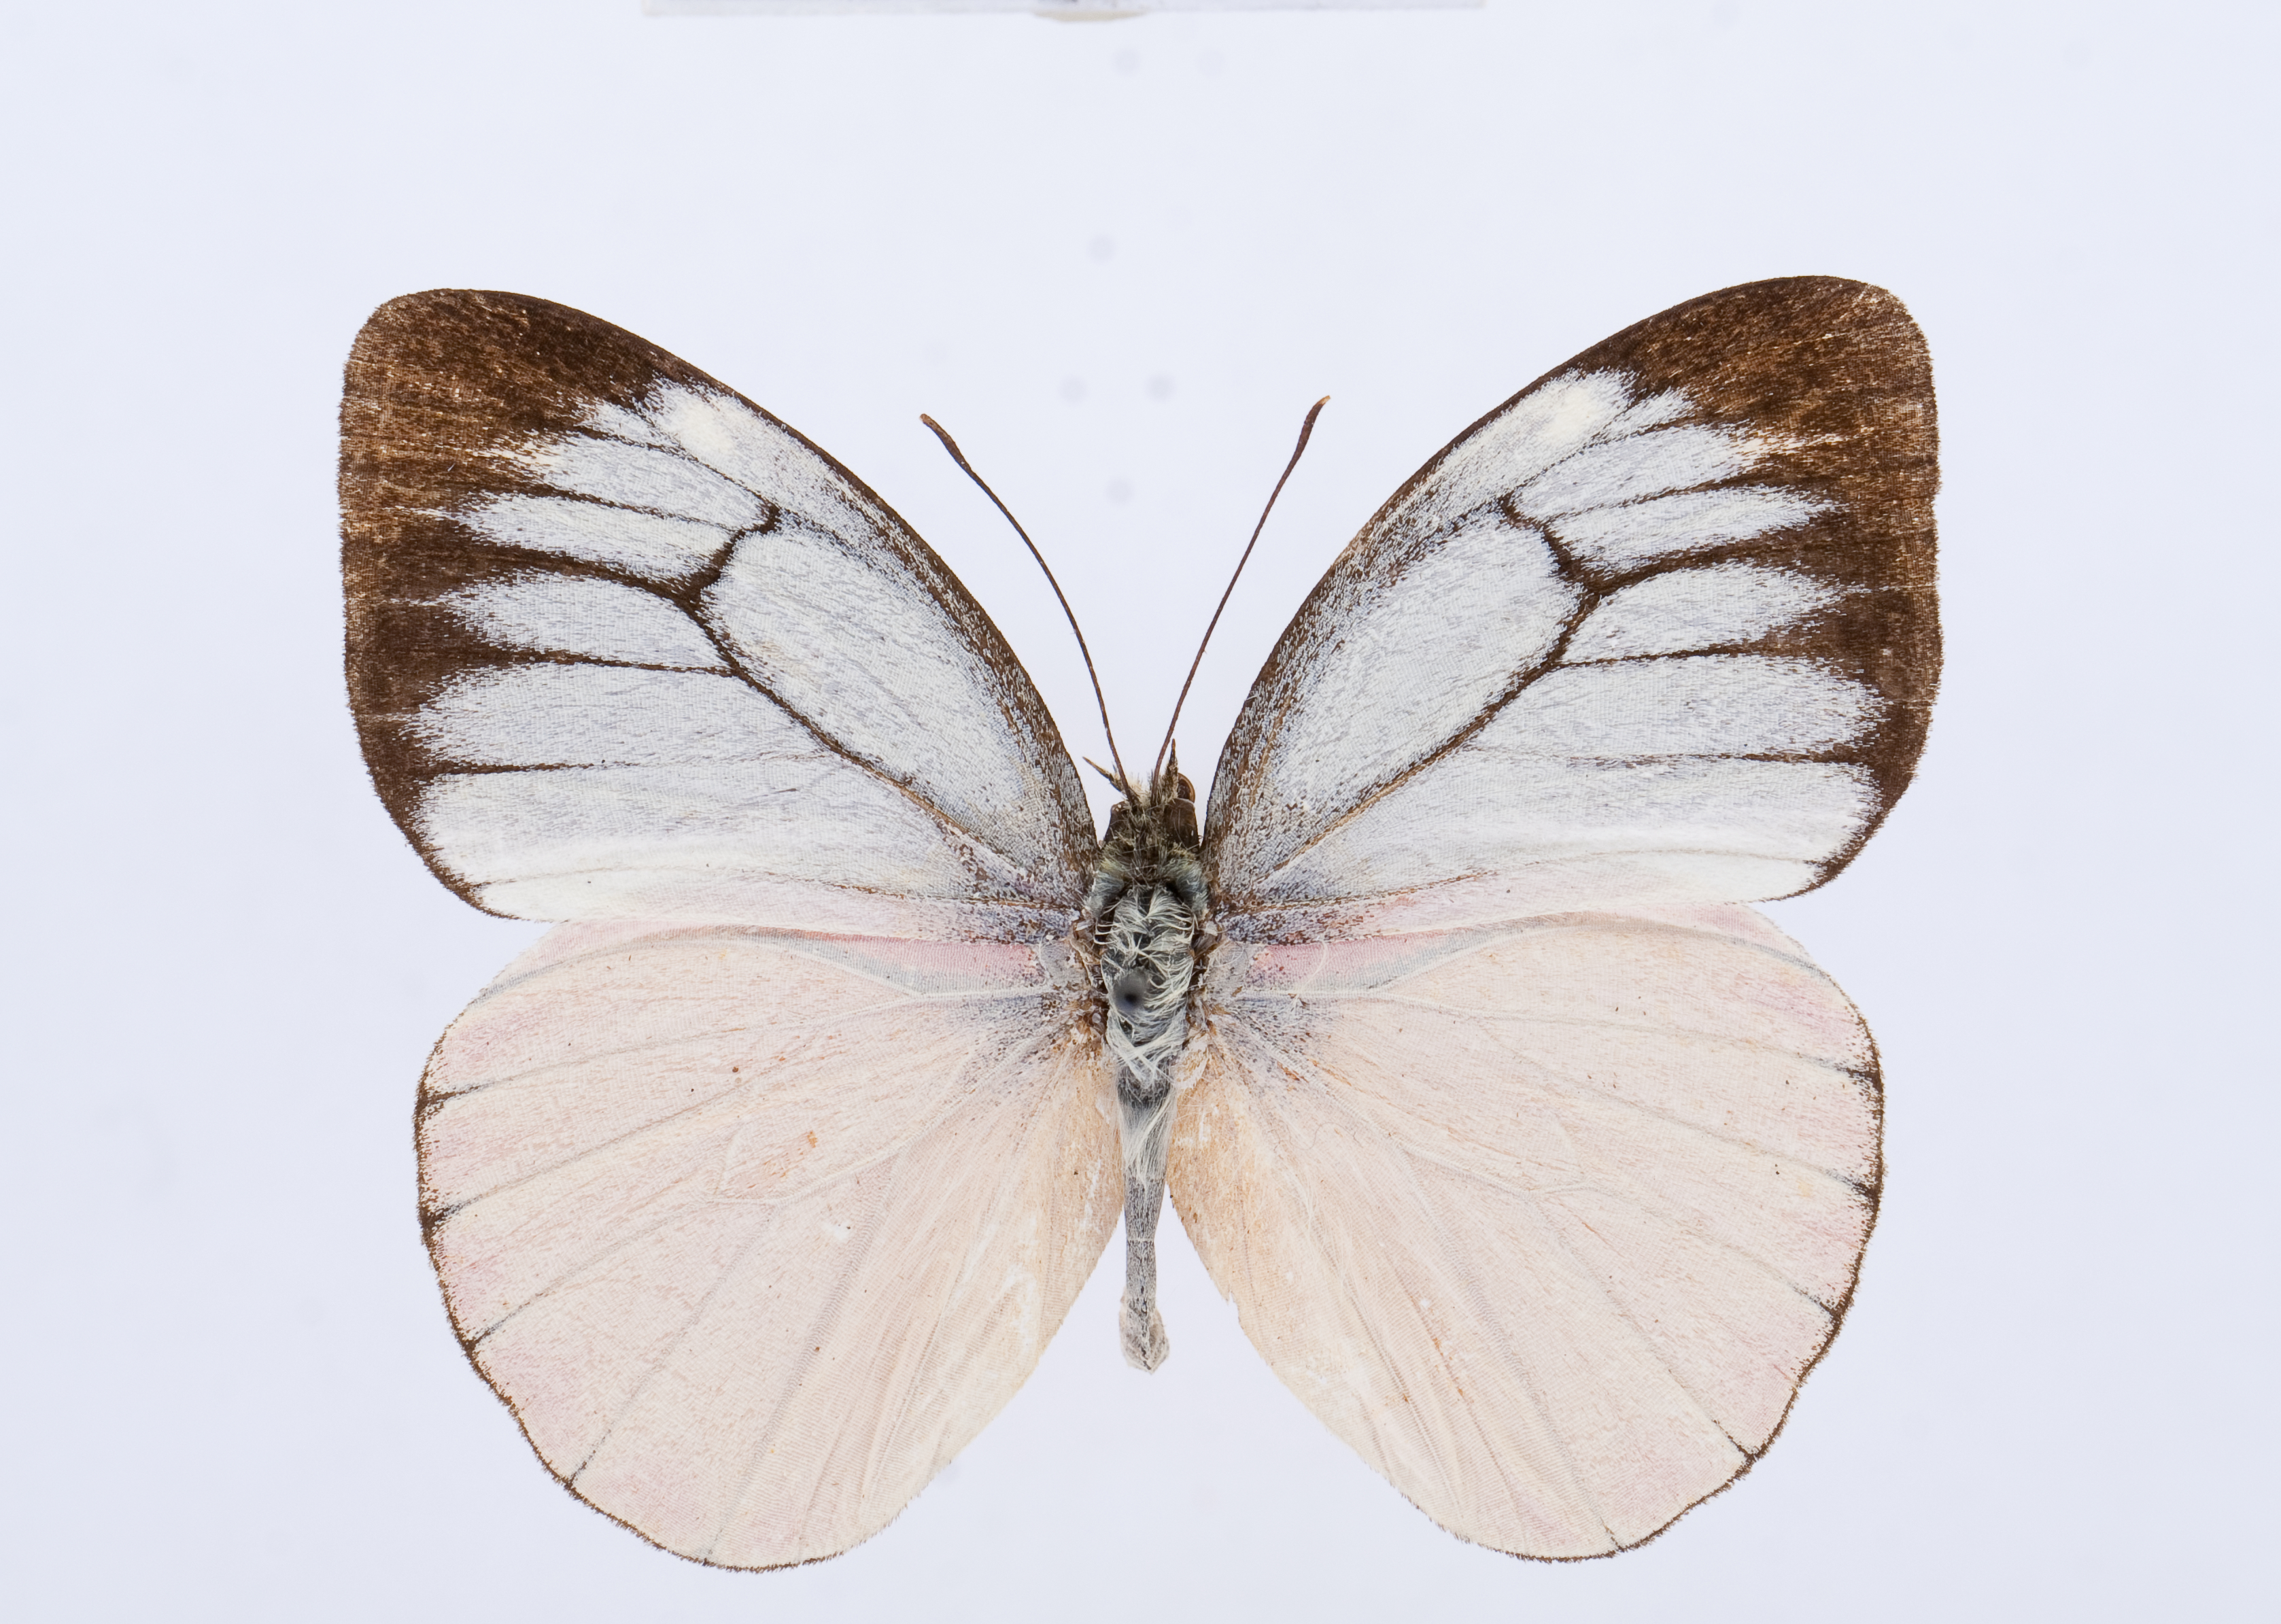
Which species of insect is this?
Cepora laeta
